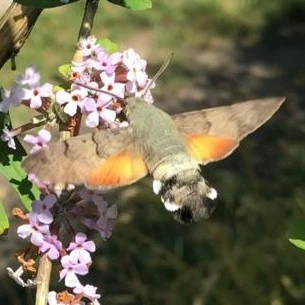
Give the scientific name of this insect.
Macroglossum stellatarum
